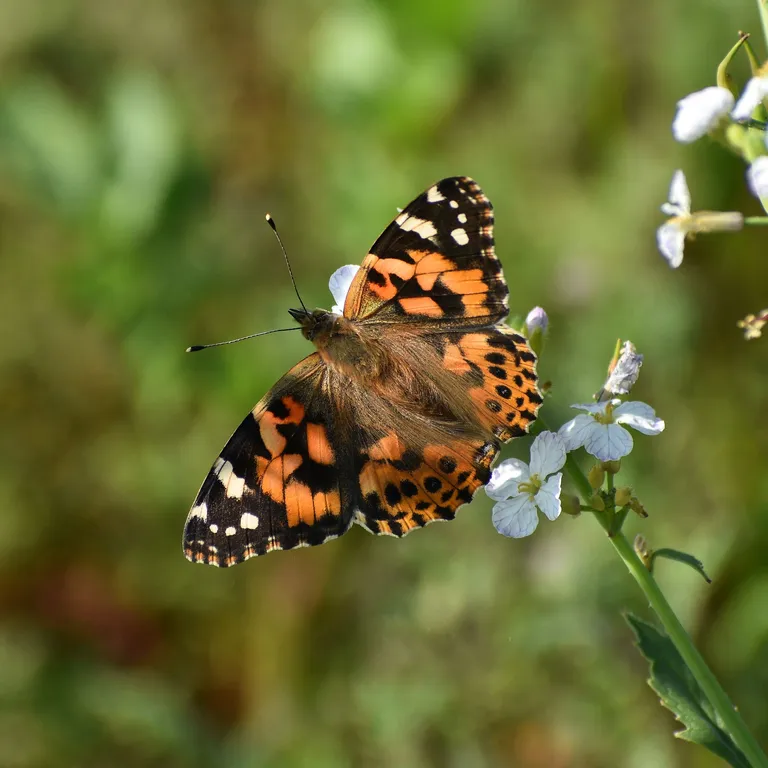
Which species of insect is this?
Vanessa cardui
